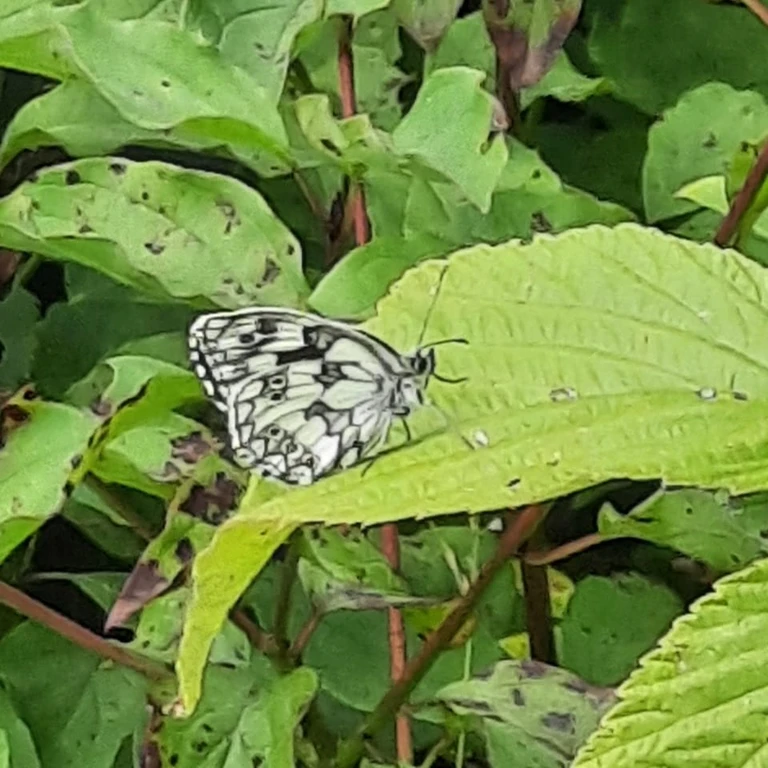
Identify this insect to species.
Melanargia galathea
